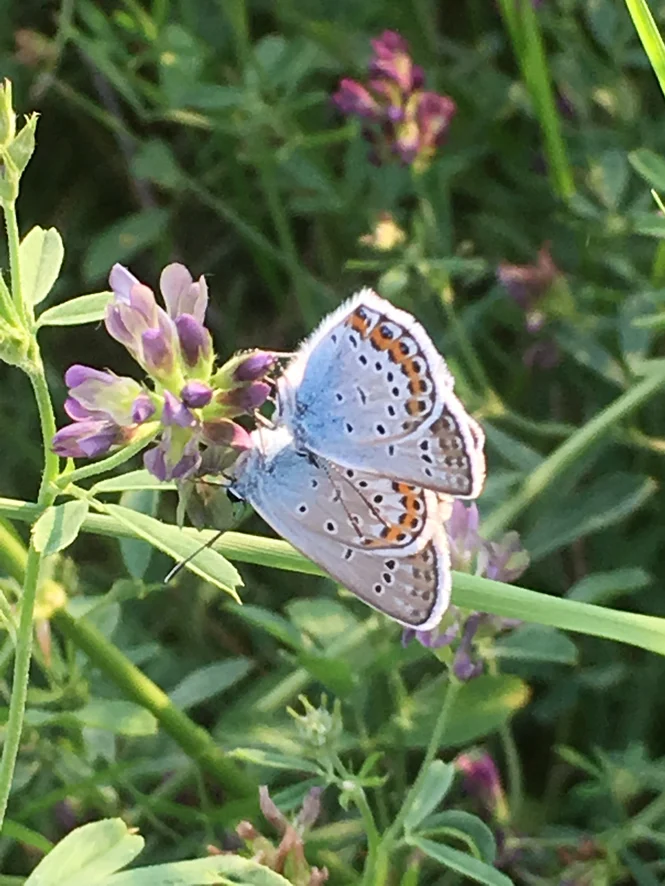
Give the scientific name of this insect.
Plebejus argus
